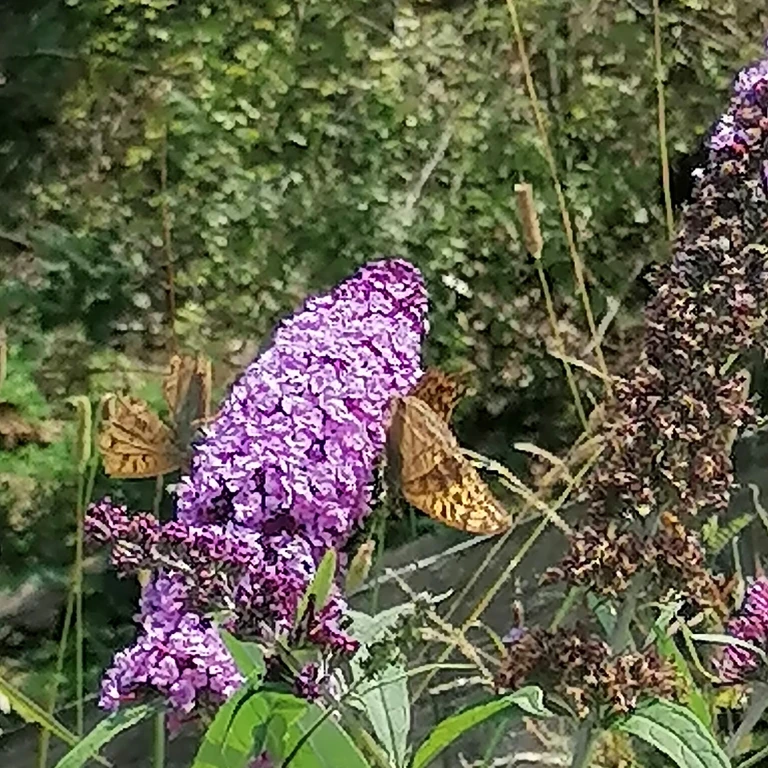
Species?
Argynnis paphia
